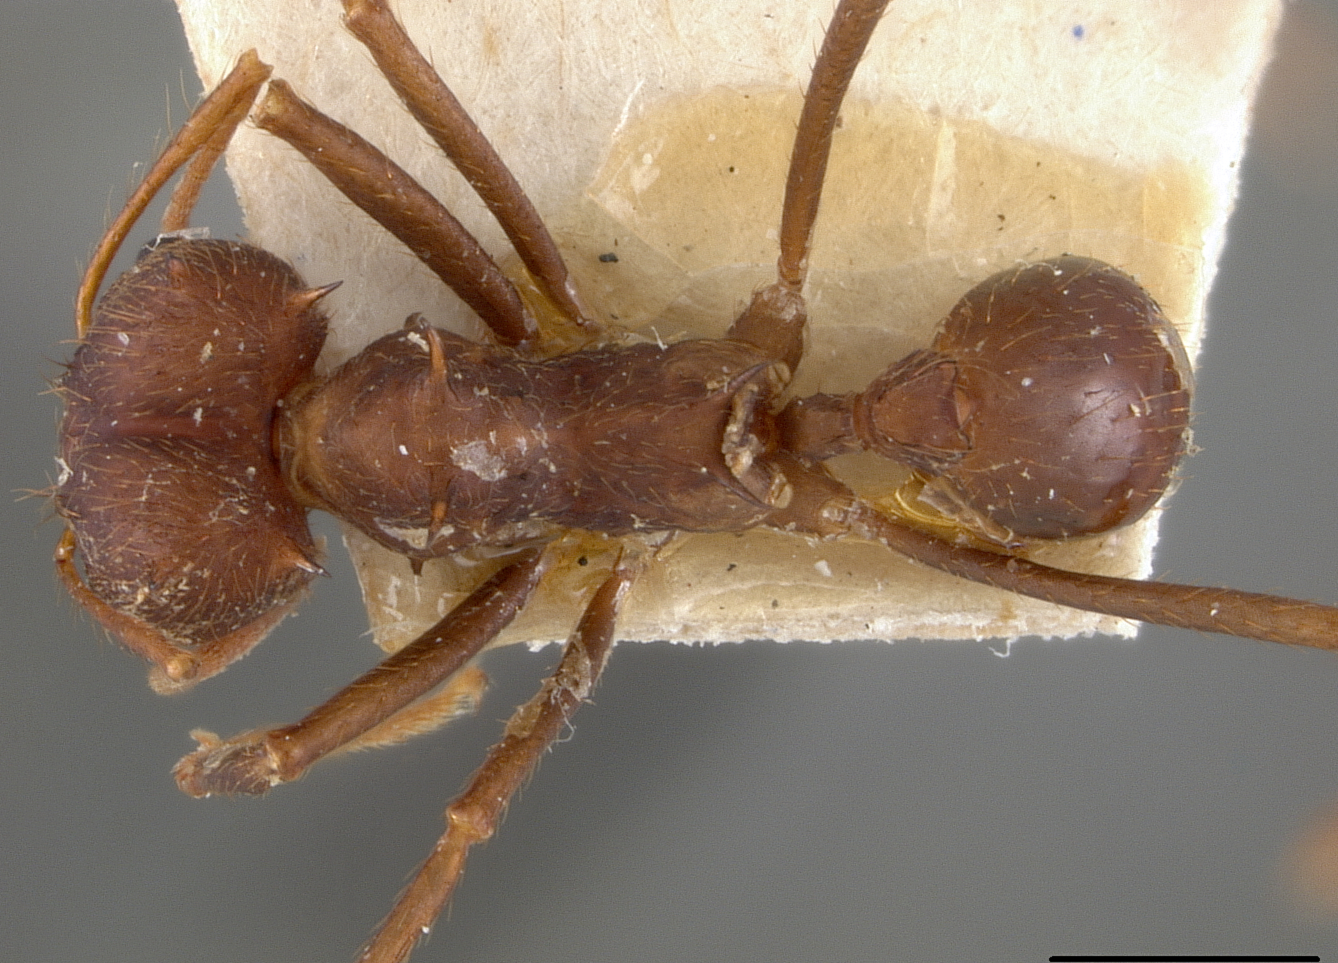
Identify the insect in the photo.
Atta sexdens
